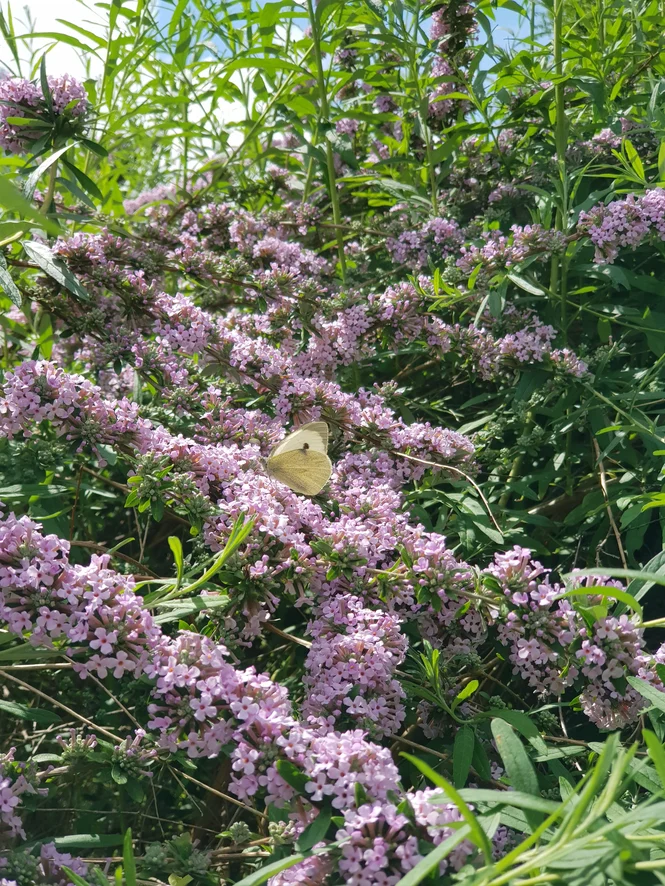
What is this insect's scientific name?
Pieris brassicae
